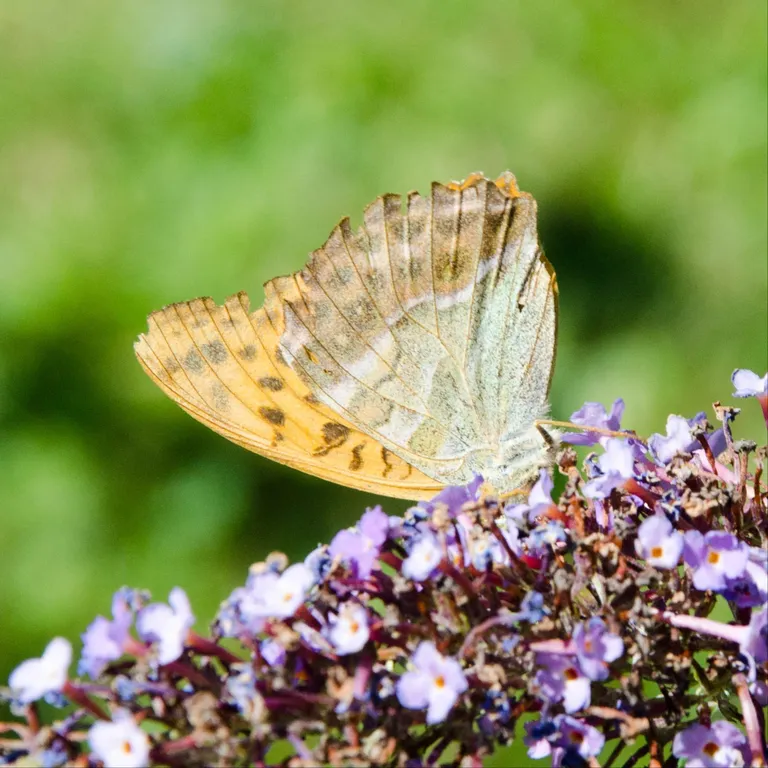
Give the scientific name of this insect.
Argynnis paphia
